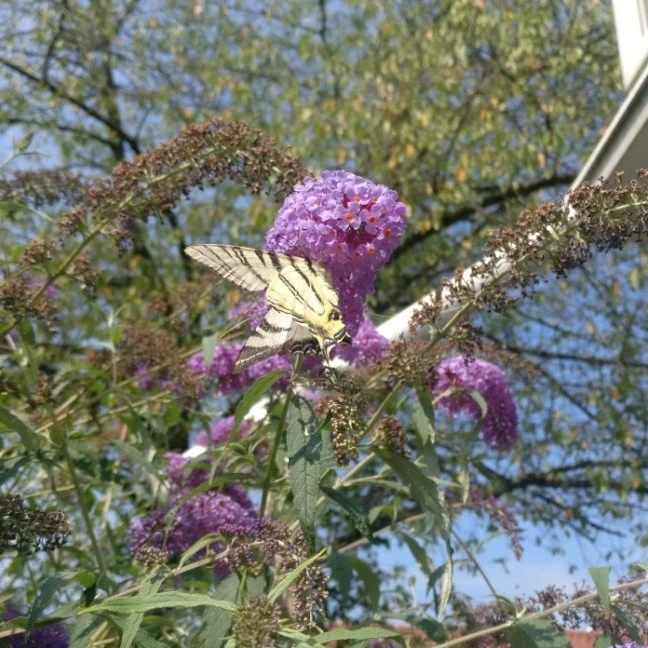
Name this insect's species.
Iphiclides podalirius
